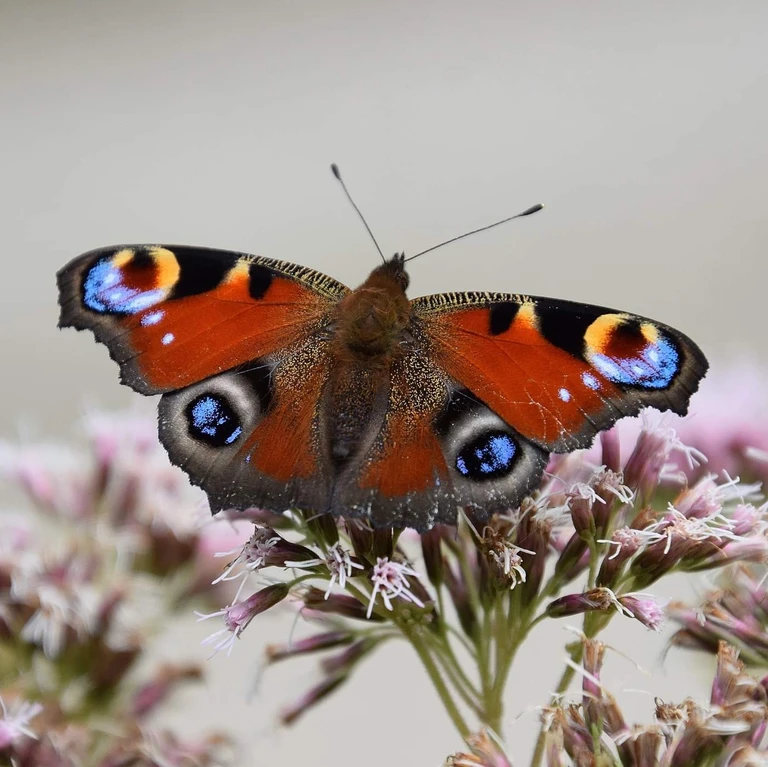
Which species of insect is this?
Aglais io
